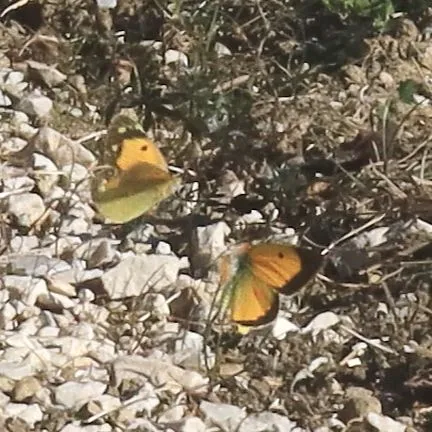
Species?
Colias croceus
